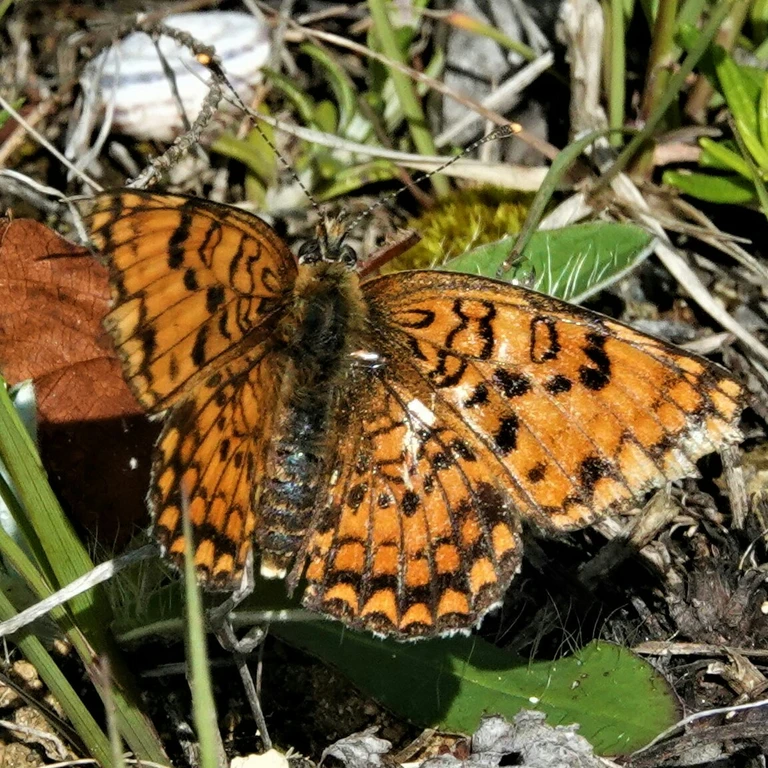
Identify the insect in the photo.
Melitaea phoebe
